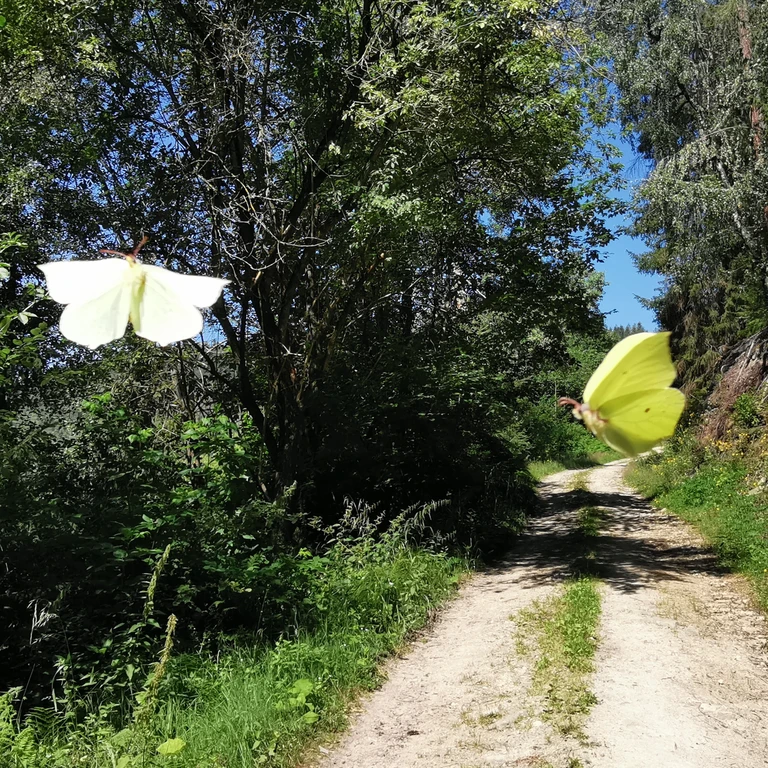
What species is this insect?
Gonepteryx rhamni
